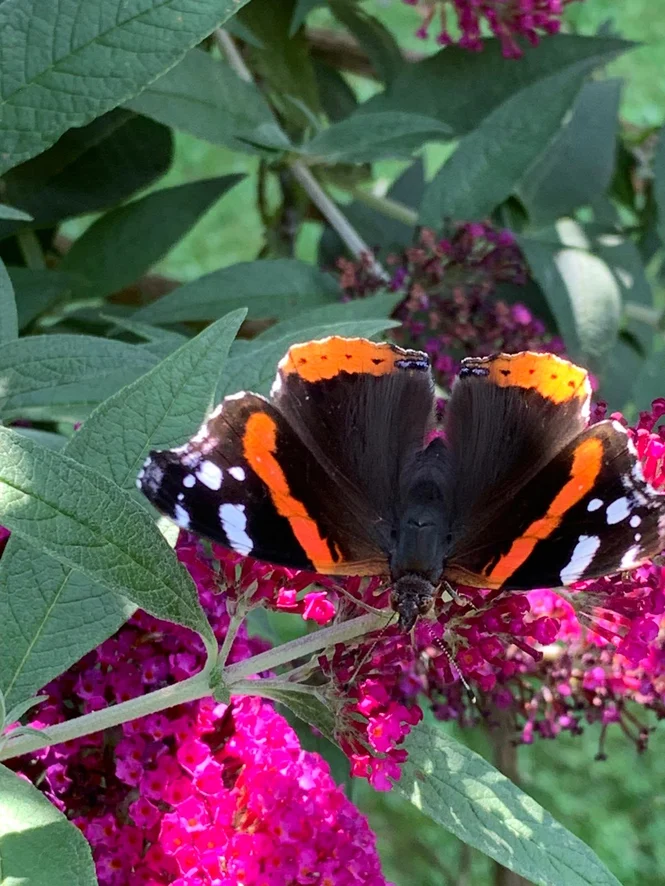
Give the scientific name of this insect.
Vanessa atalanta
